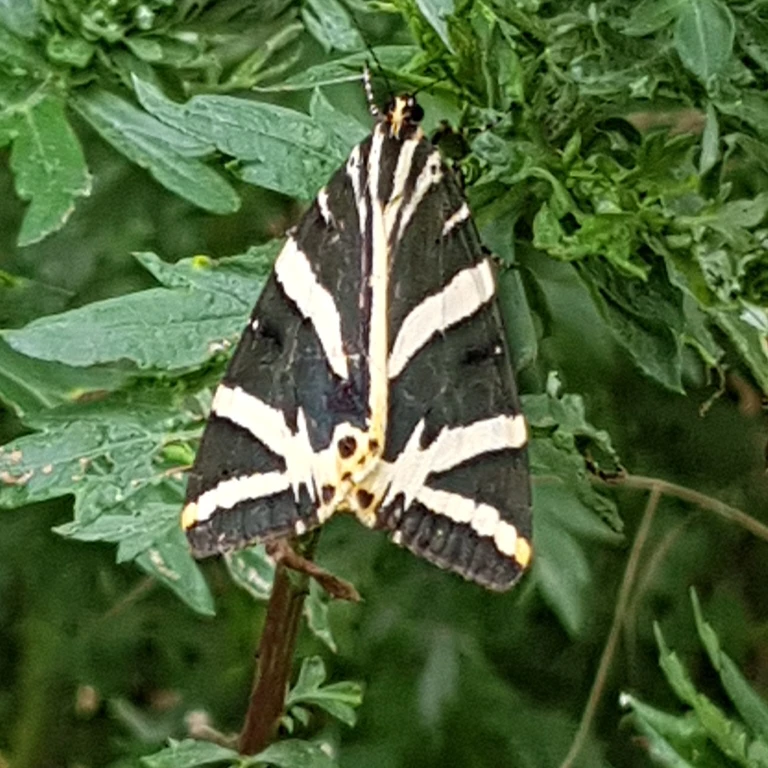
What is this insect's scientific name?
Euplagia quadripunctaria
